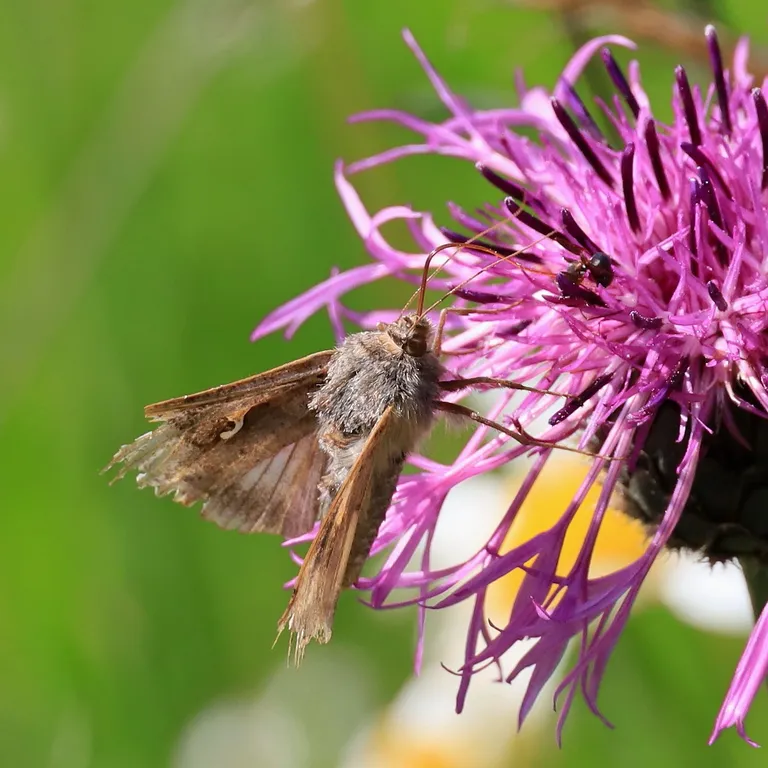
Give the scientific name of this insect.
Autographa gamma
